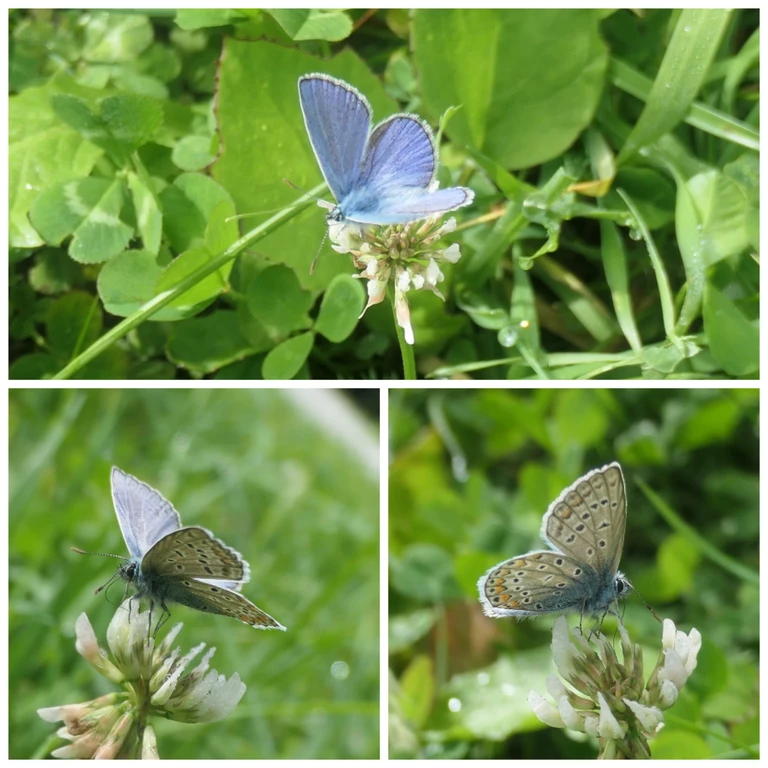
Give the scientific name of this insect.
Polyommatus icarus
